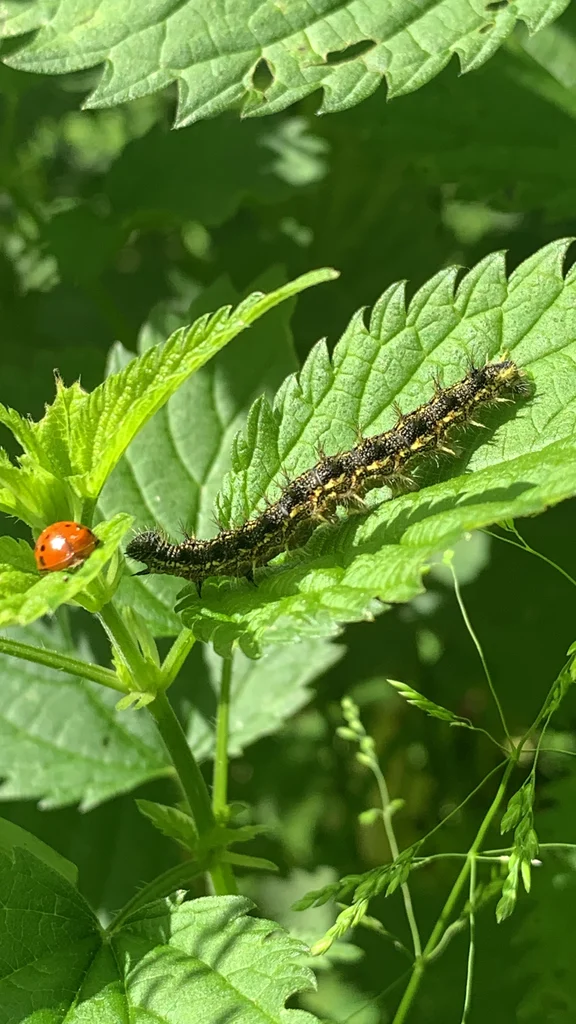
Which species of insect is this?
Aglais urticae
